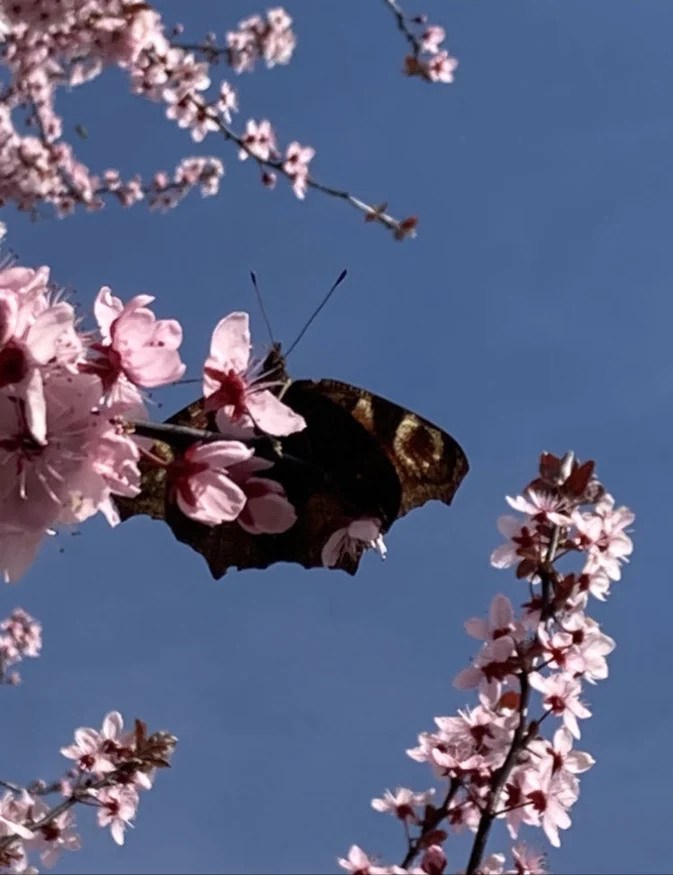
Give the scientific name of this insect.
Aglais io
